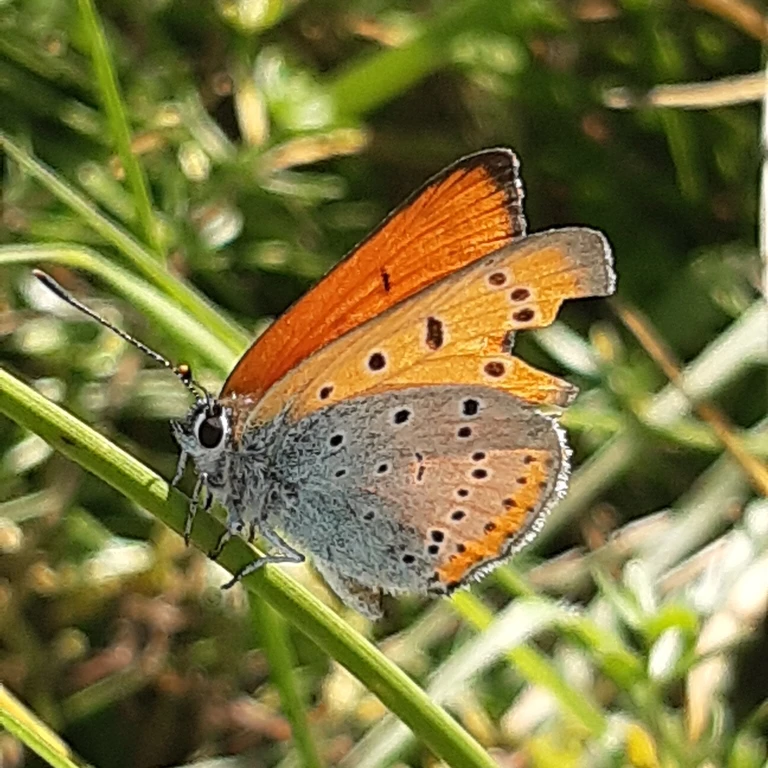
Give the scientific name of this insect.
Lycaena dispar
